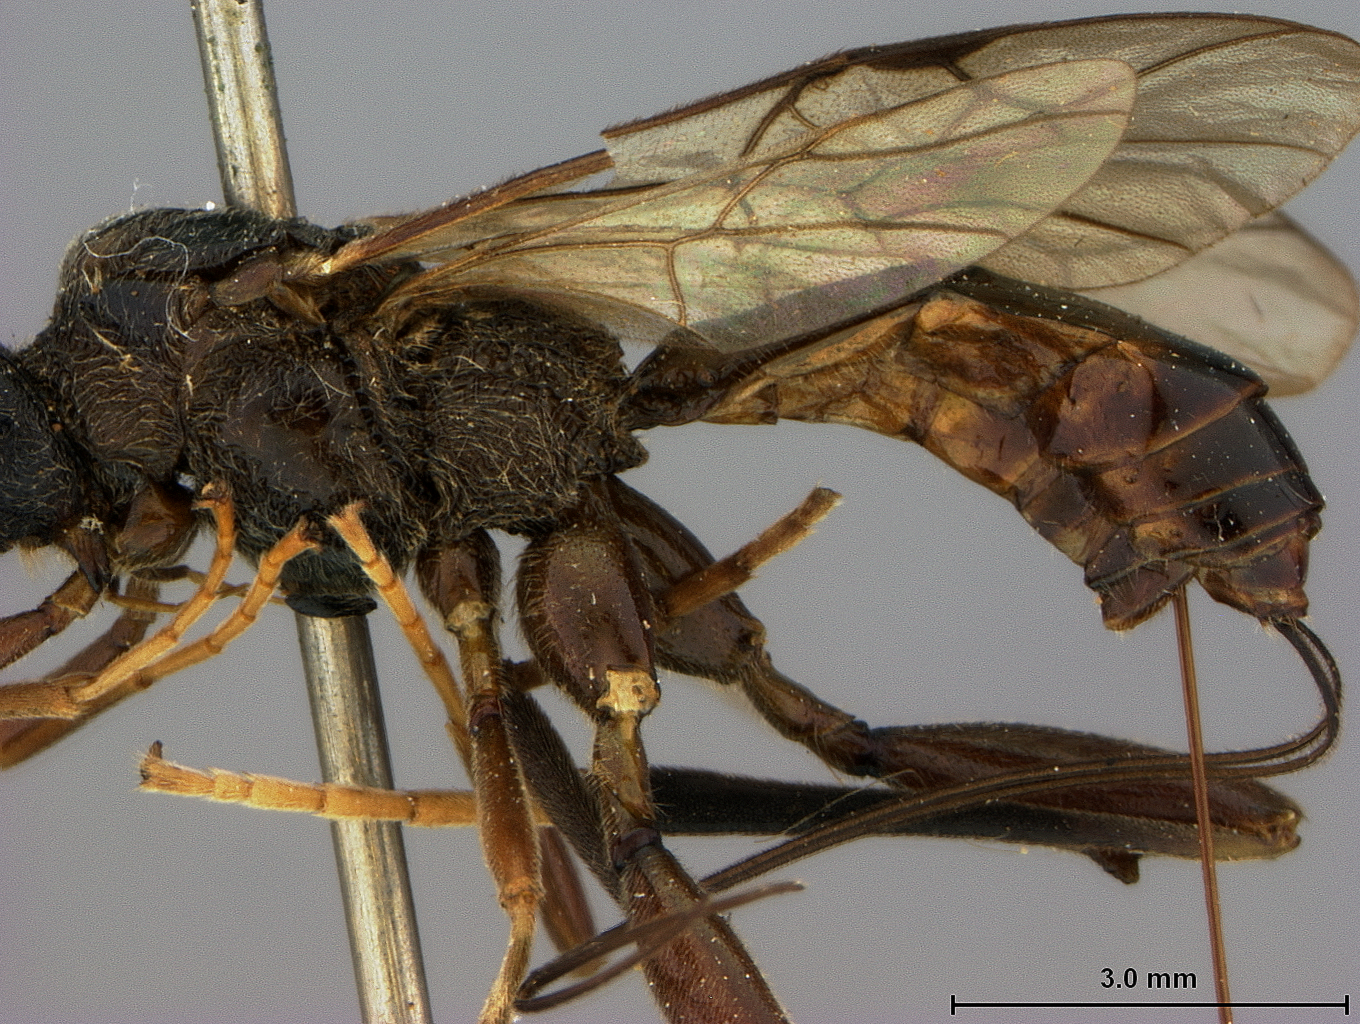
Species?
Helcon grandis
